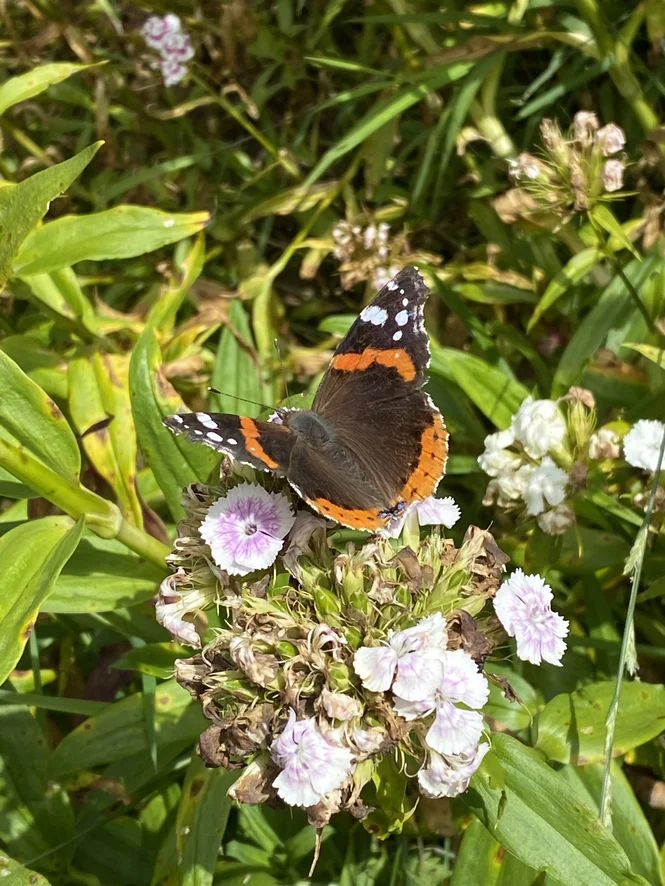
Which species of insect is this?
Vanessa atalanta
